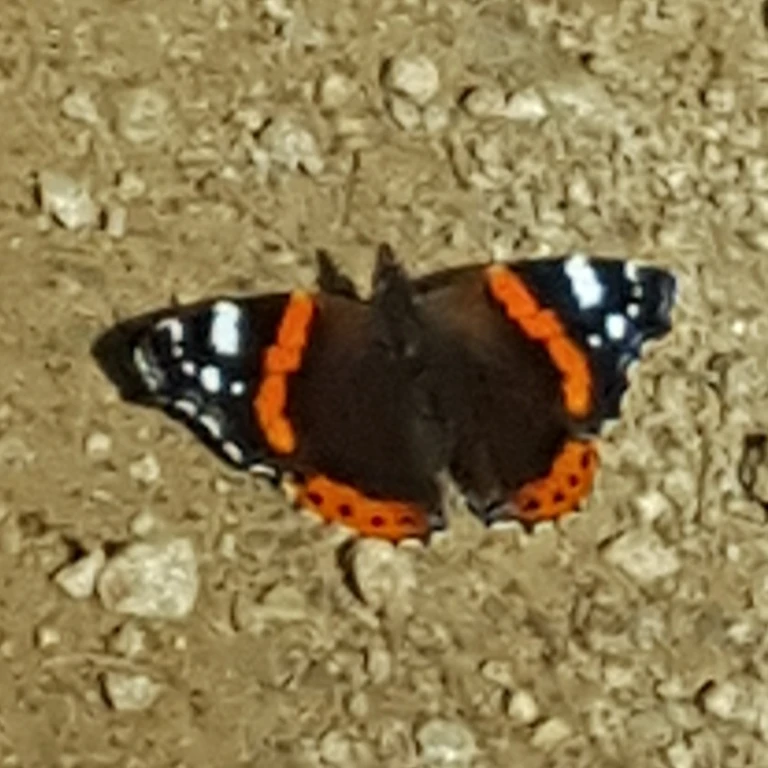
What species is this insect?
Vanessa atalanta
